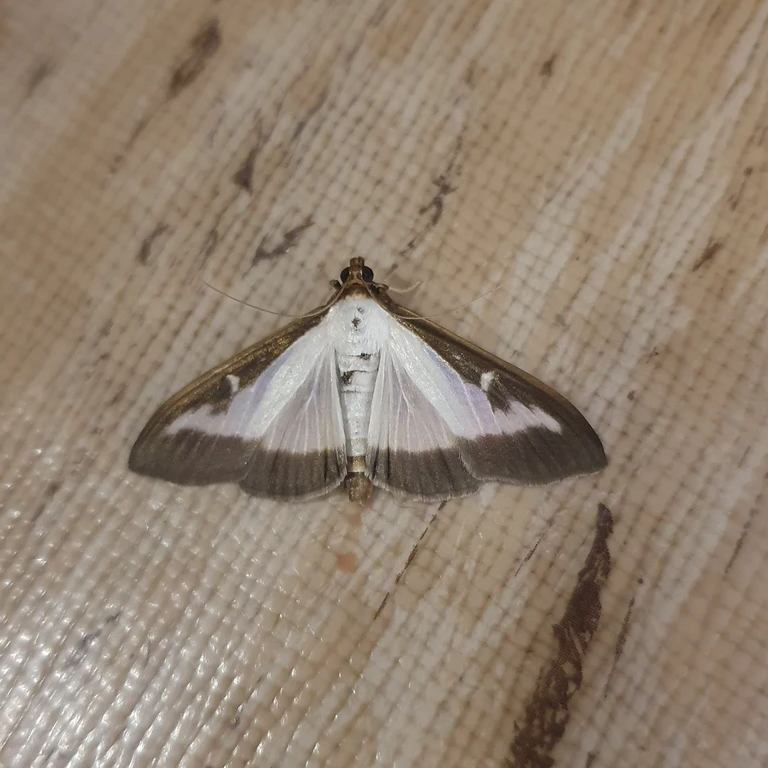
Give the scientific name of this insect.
Cydalima perspectalis
